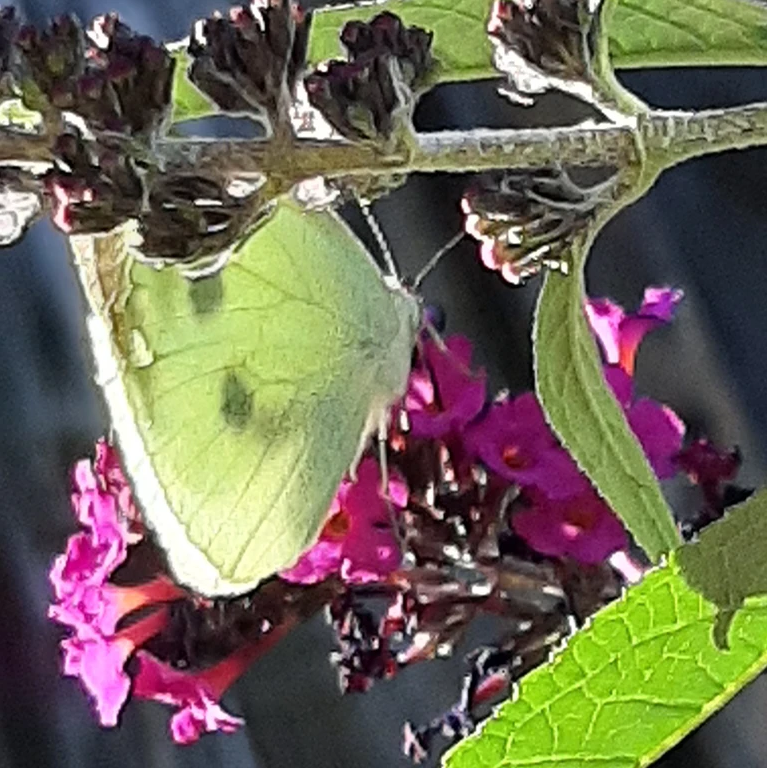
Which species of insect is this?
Pieris brassicae
